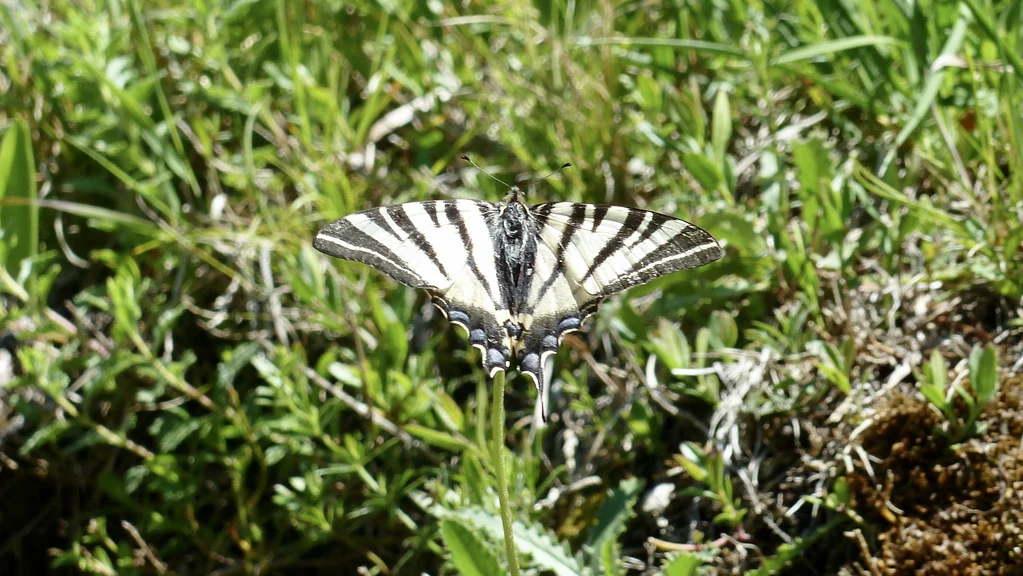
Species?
Iphiclides podalirius
